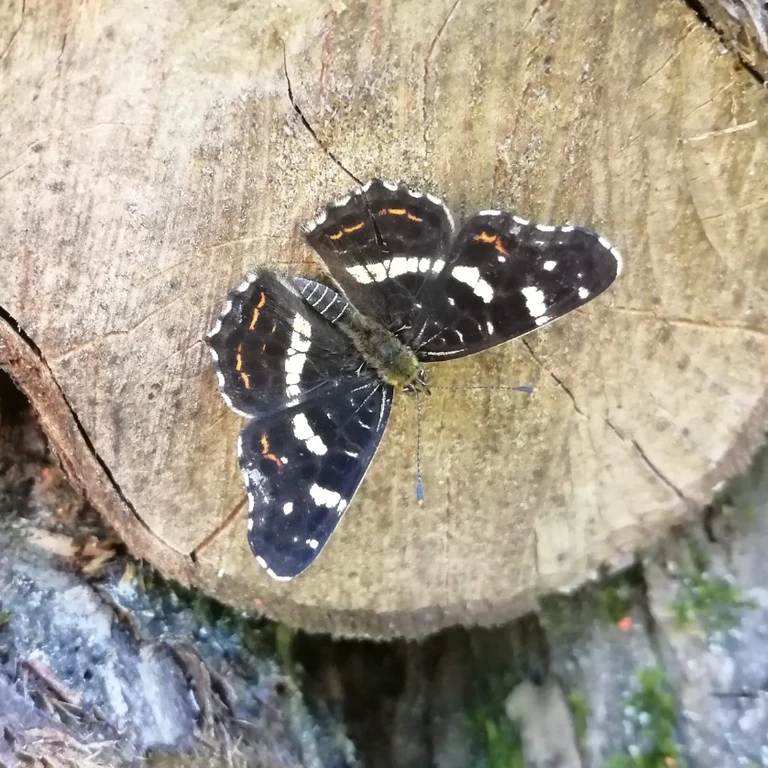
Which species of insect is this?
Araschnia levana
